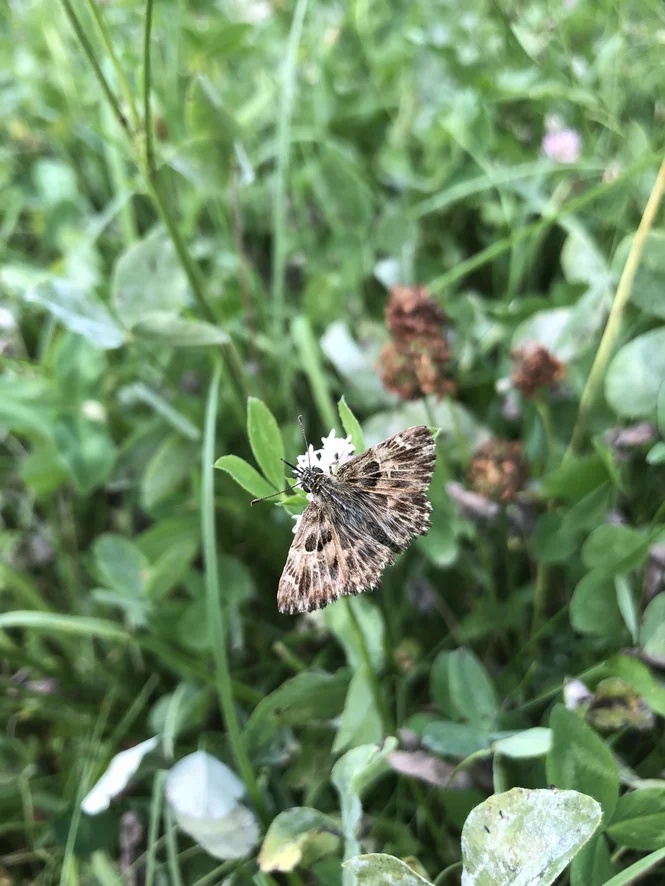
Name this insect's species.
Carcharodus alceae
